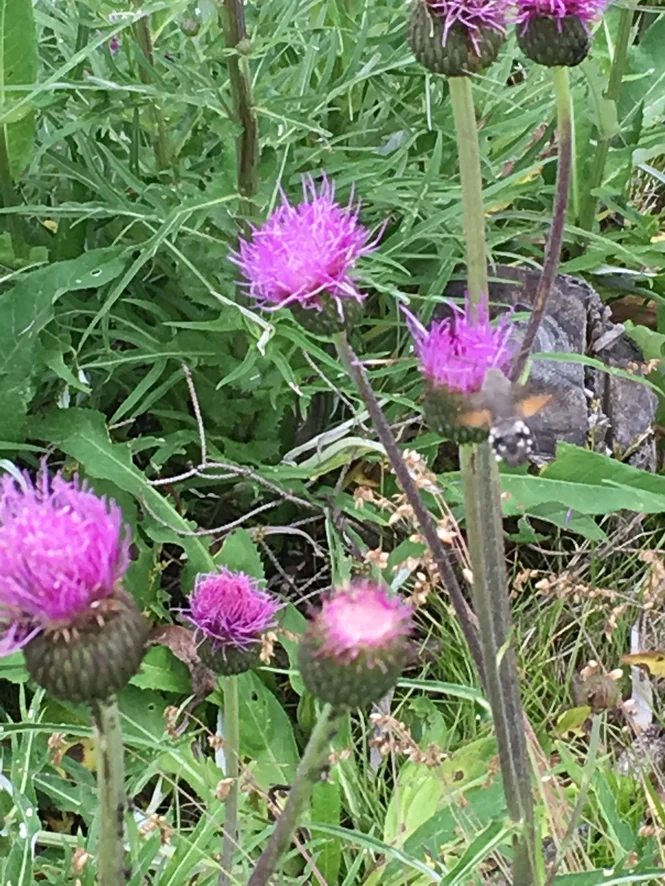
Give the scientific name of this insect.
Macroglossum stellatarum
